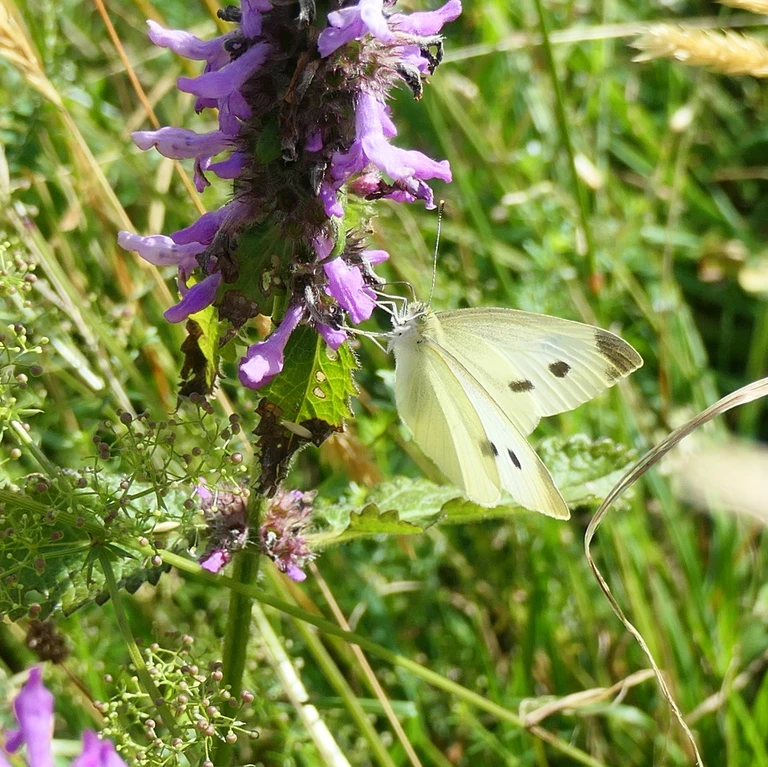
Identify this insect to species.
Pieris rapae
